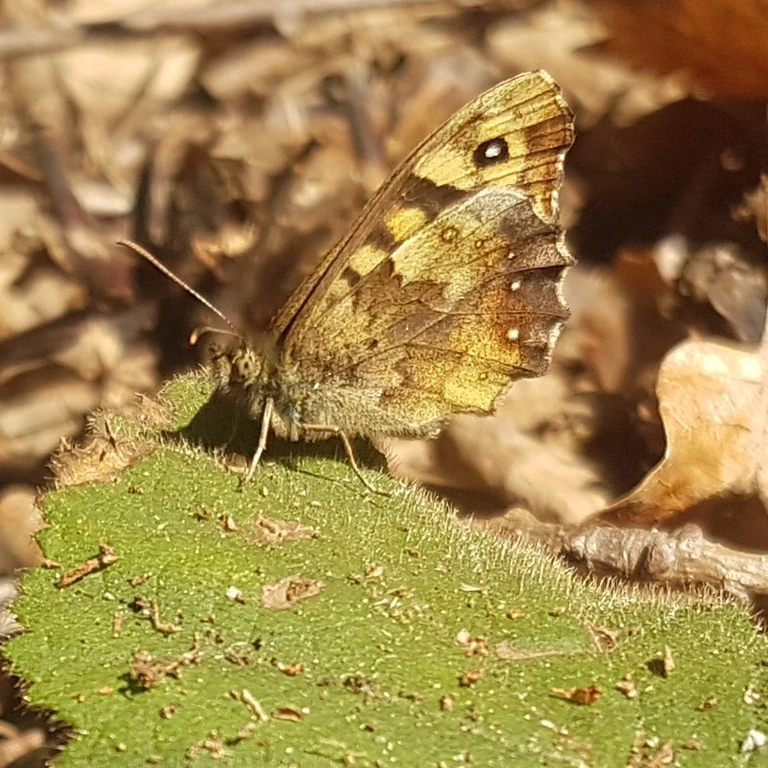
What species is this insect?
Pararge aegeria
